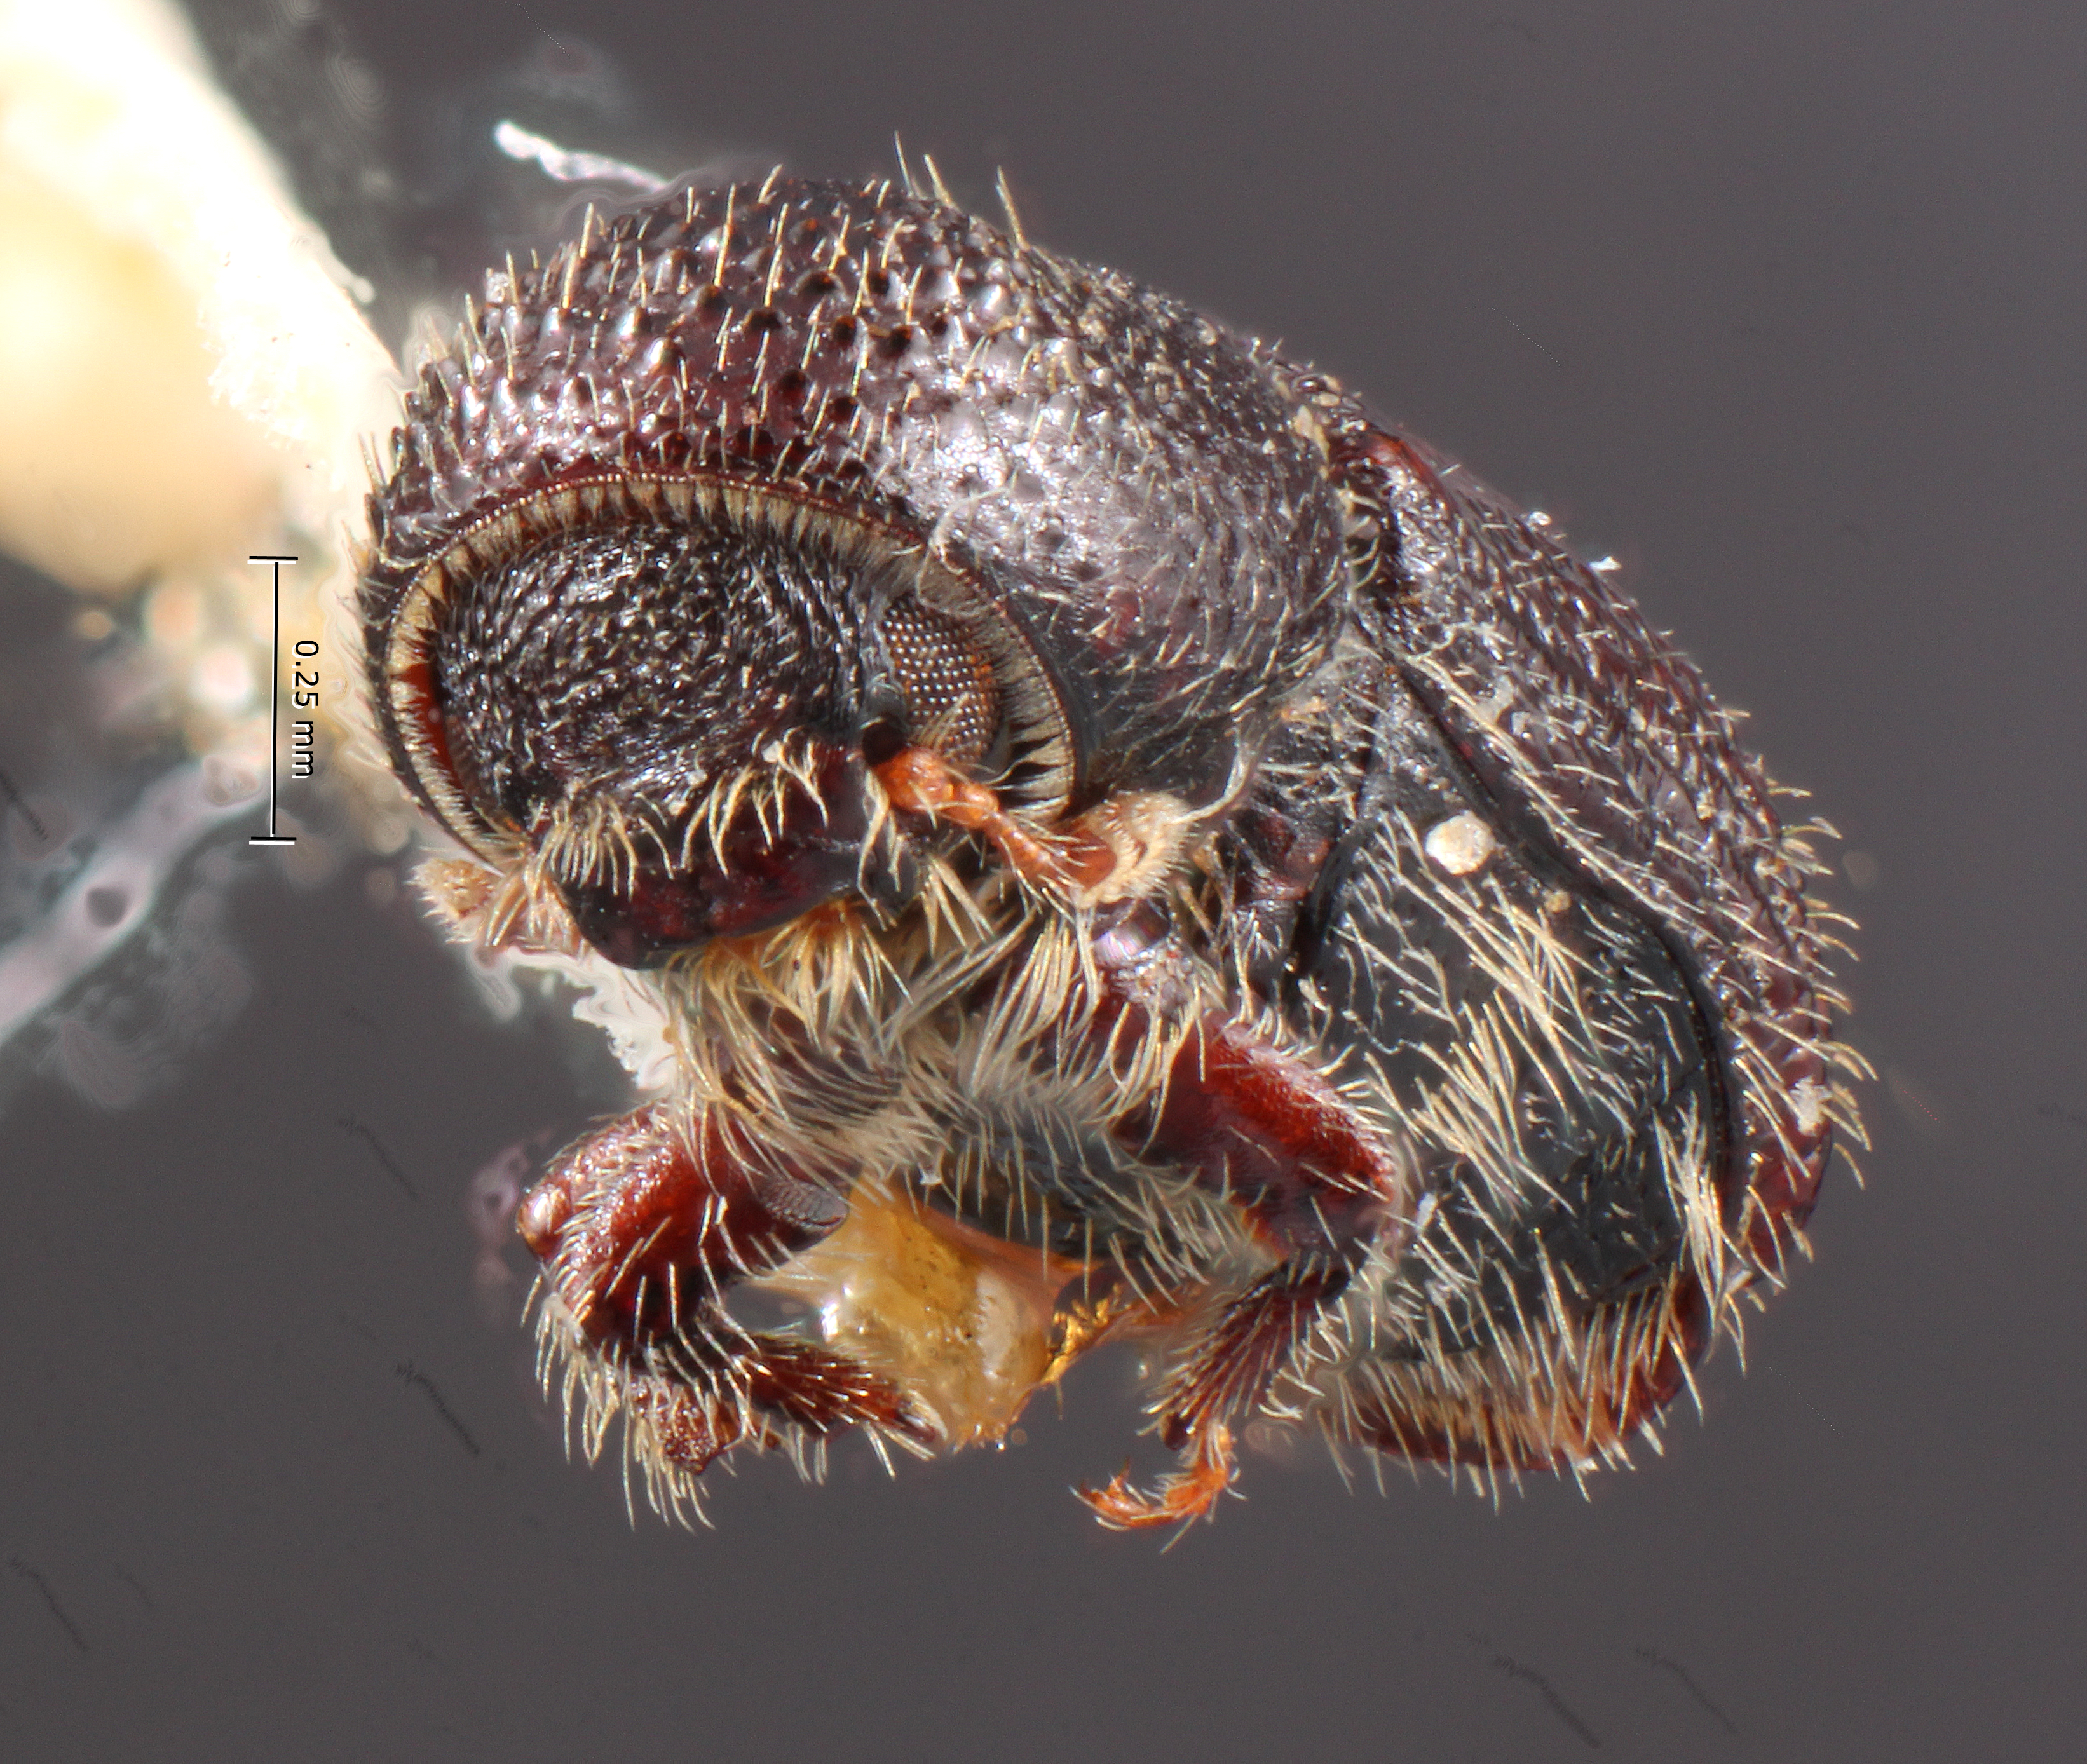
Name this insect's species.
Hylocurus schwarzi
